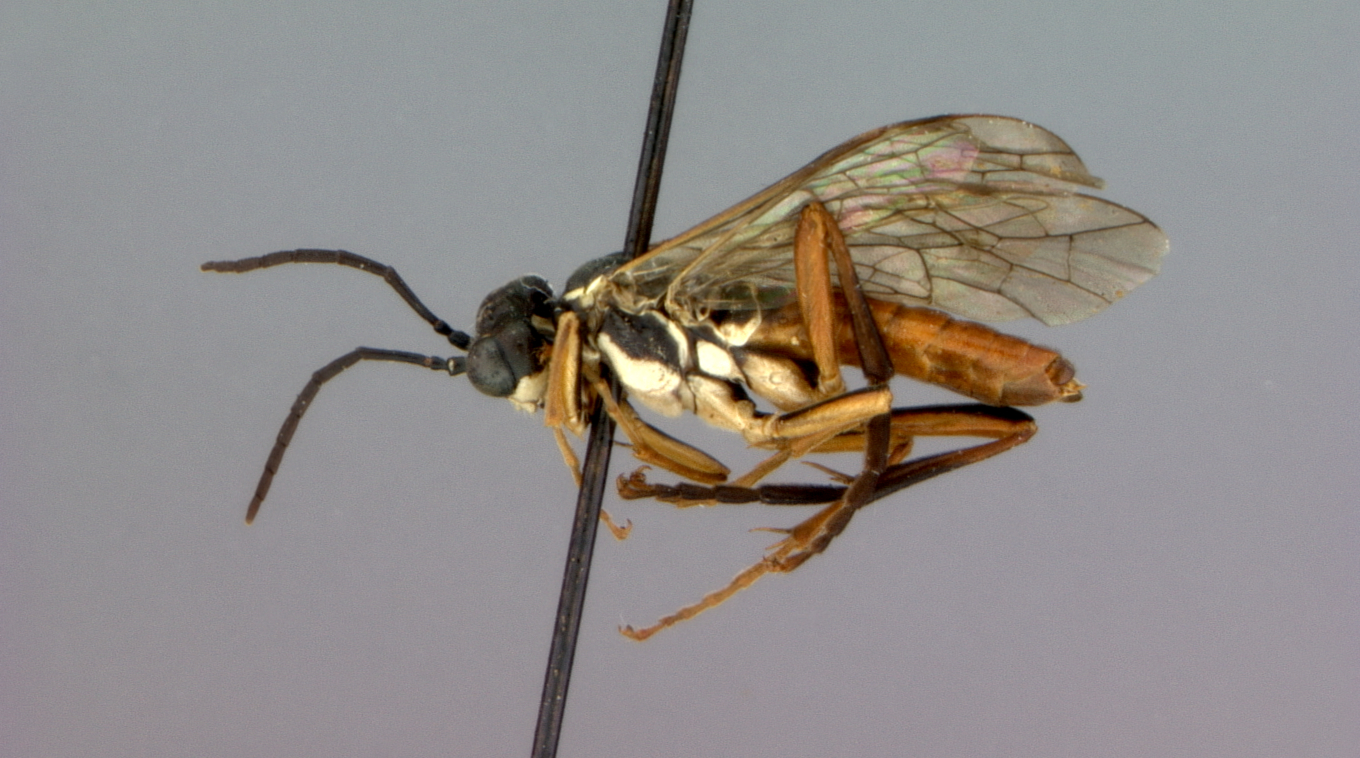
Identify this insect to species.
Tenthredo diversiceps
